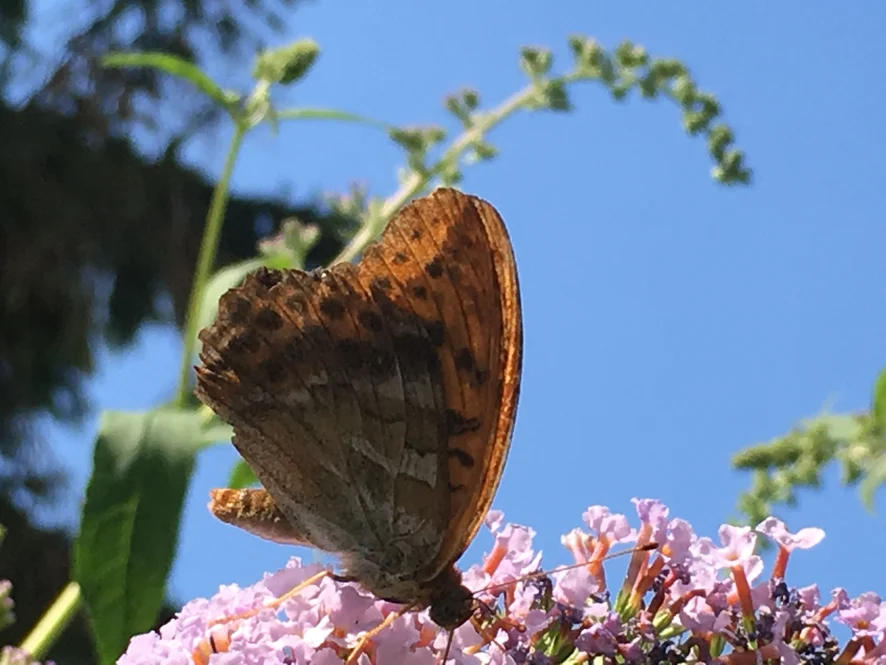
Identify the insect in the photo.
Argynnis paphia
